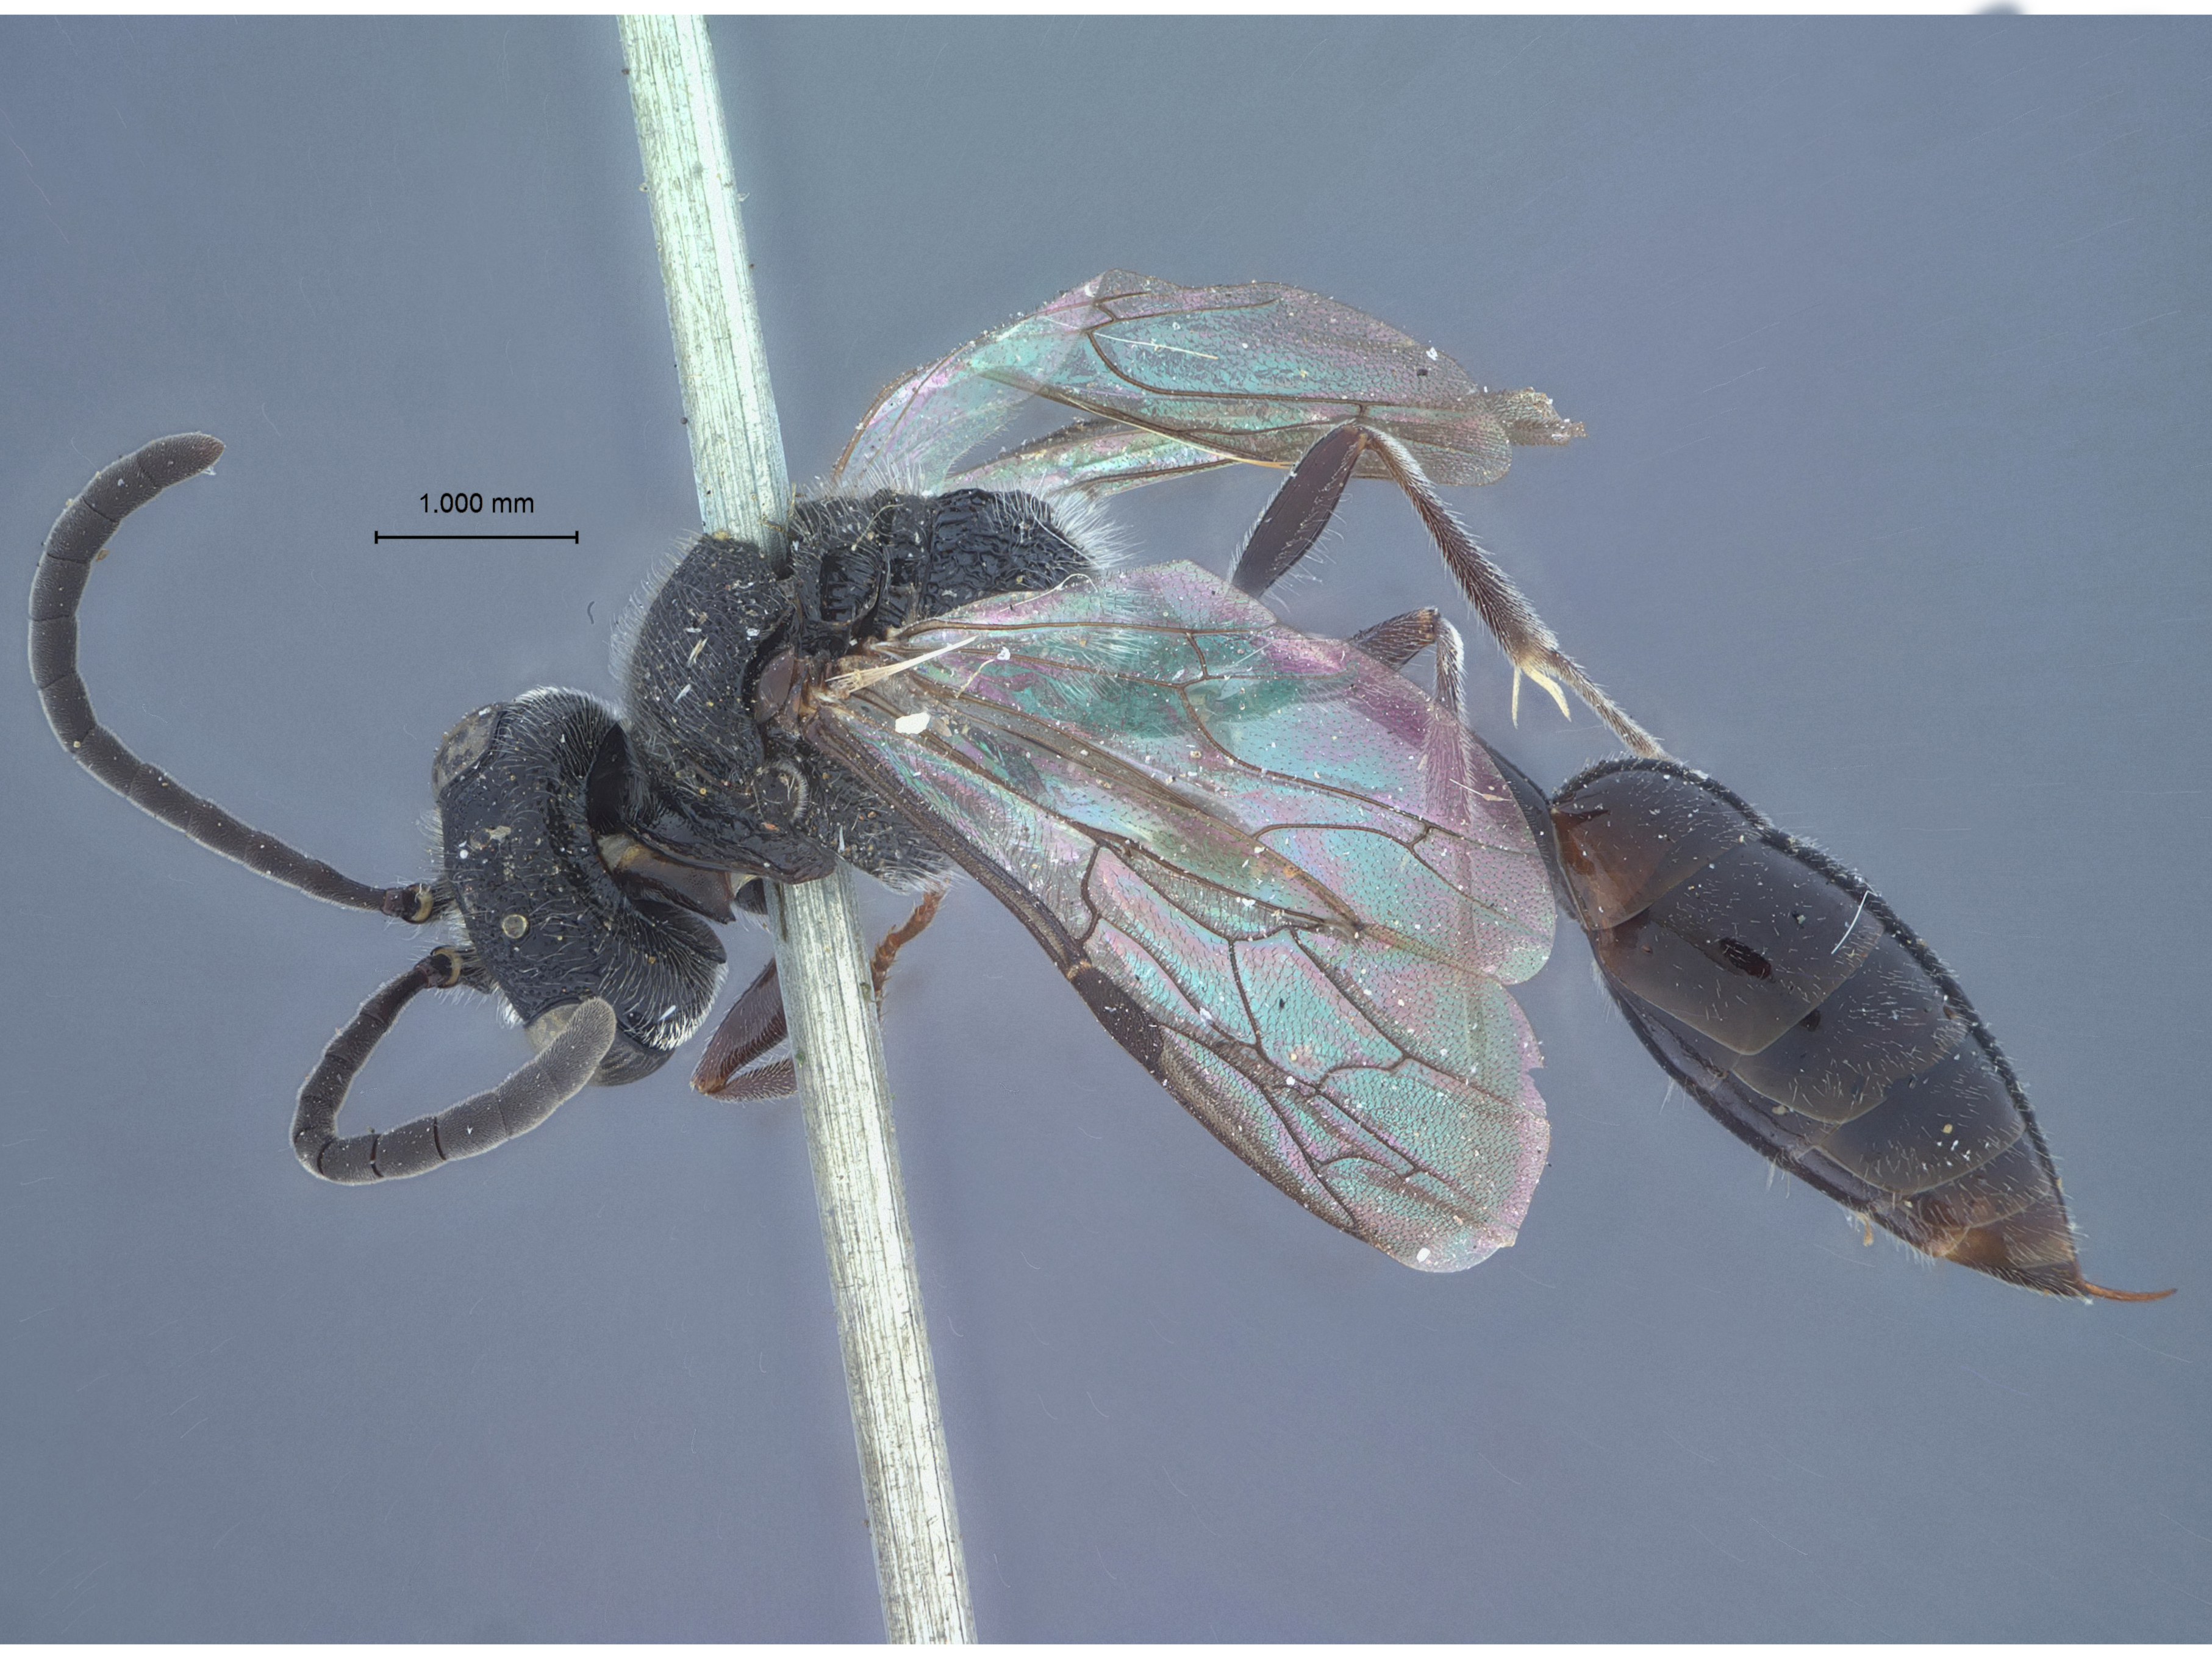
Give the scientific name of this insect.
Psen unifasciculata
